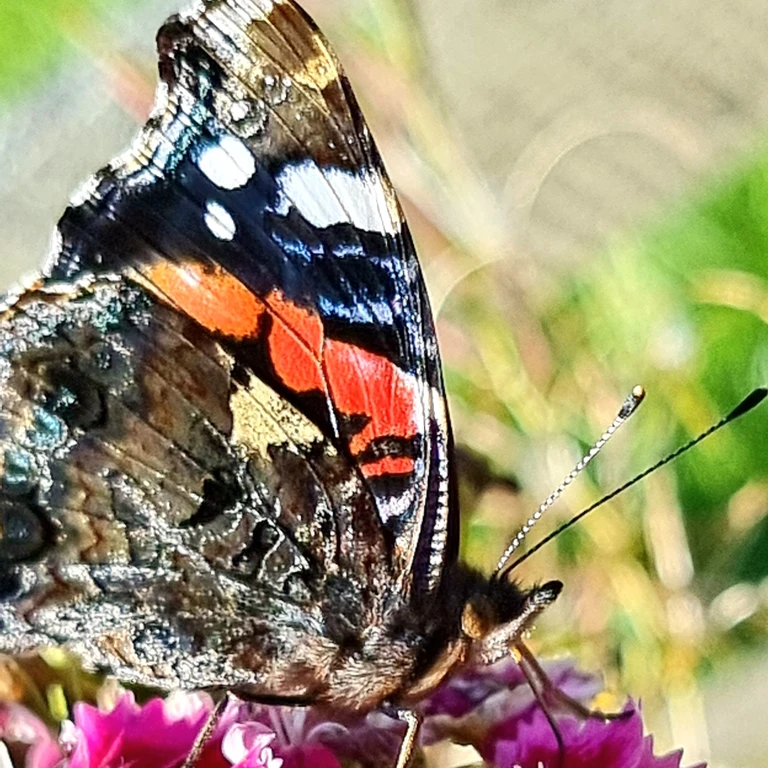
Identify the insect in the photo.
Vanessa atalanta
